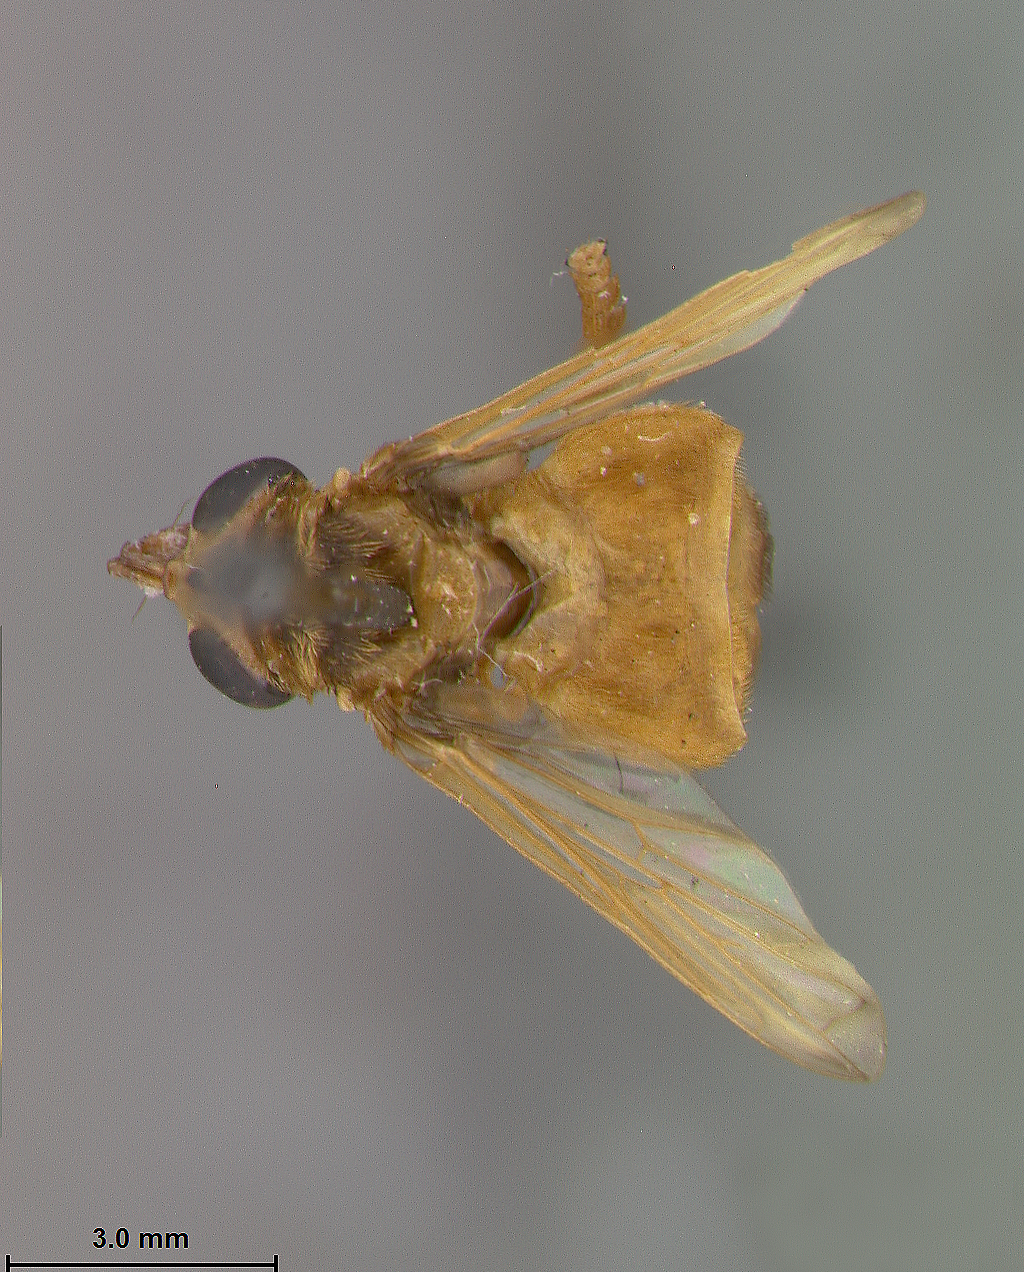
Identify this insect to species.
Microdon wheeleri
